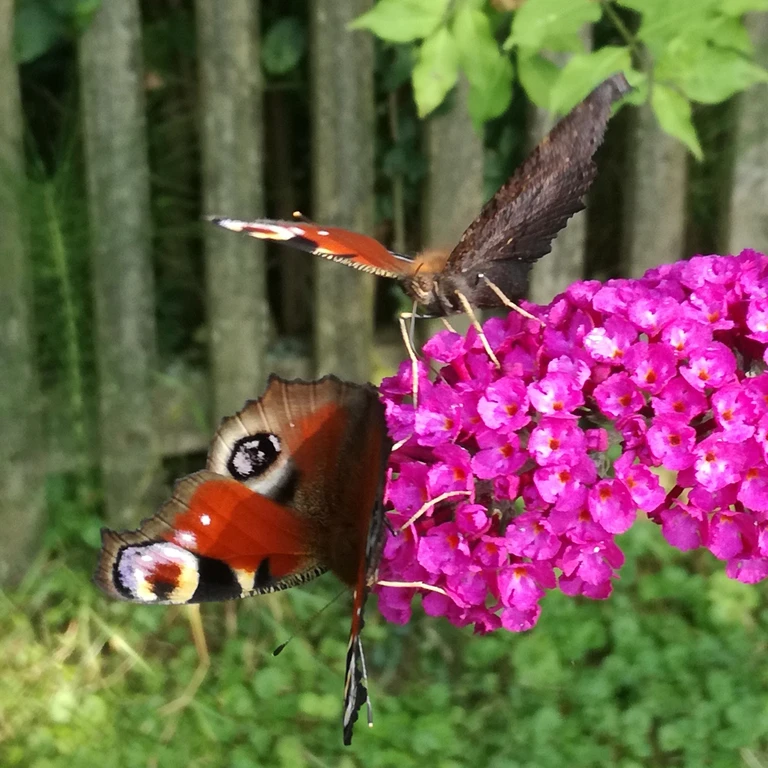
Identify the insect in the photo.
Aglais io
